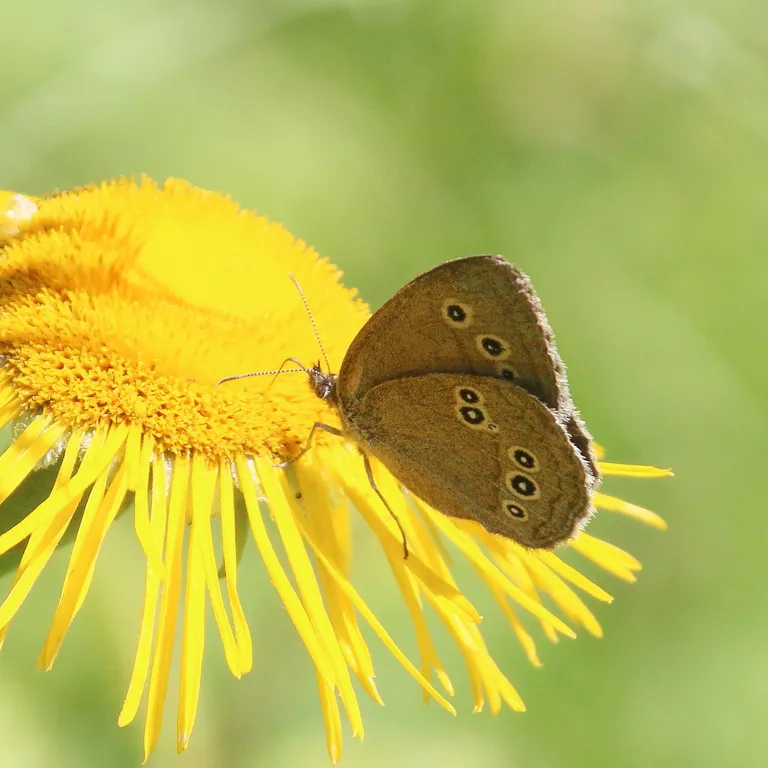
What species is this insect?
Aphantopus hyperantus
